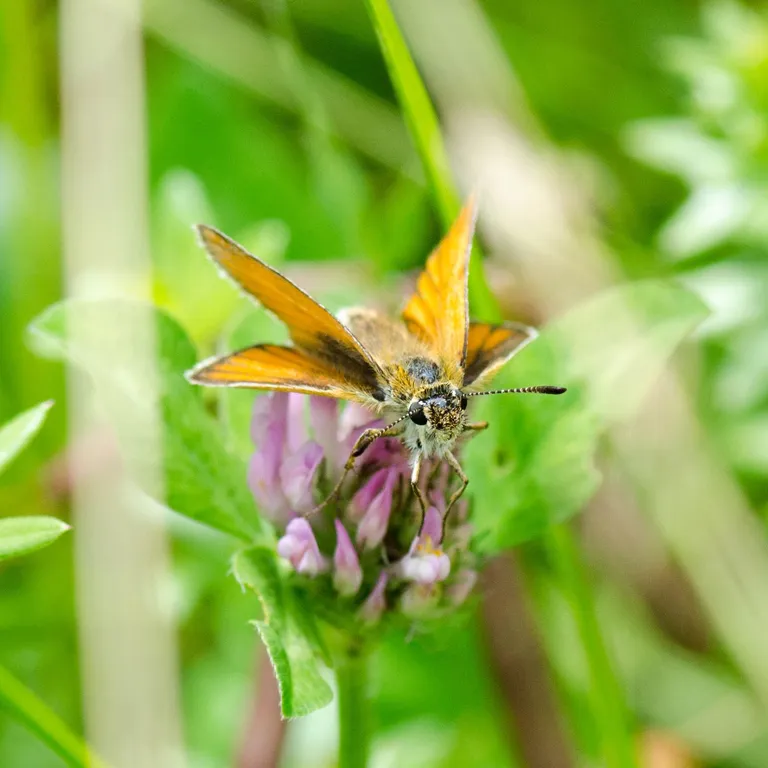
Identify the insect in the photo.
Thymelicus lineola
